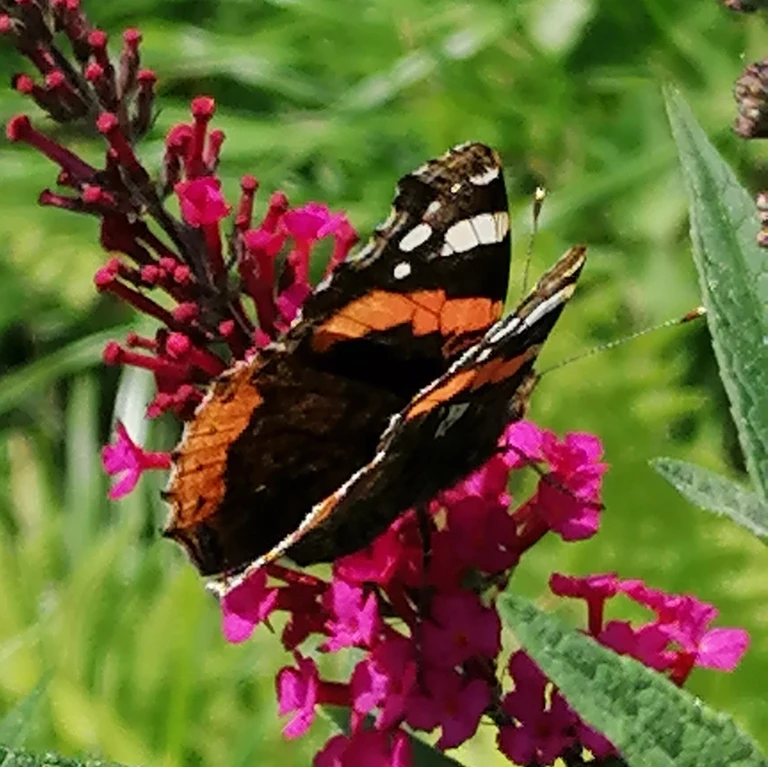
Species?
Vanessa atalanta
